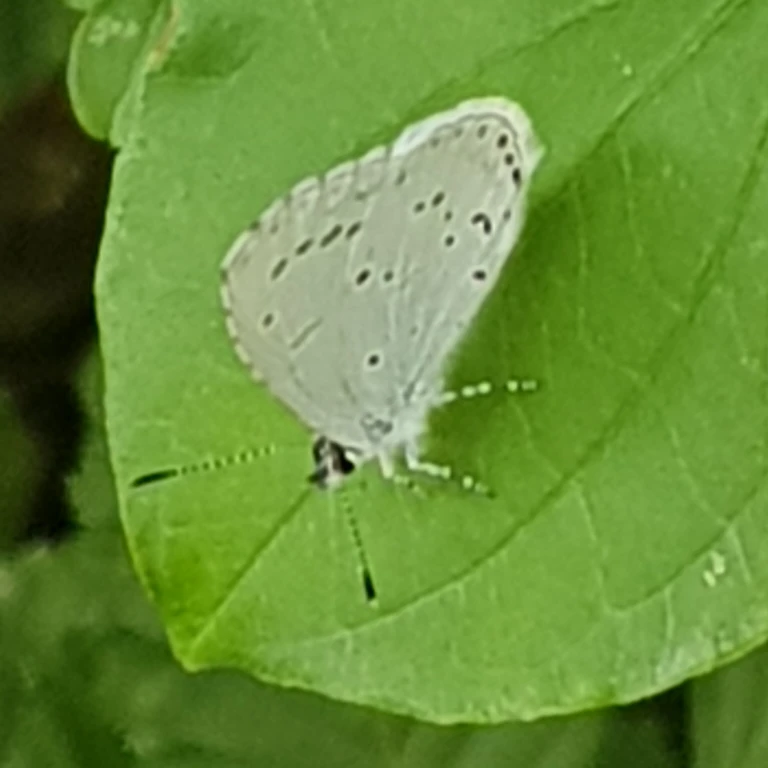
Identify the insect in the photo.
Celastrina argiolus
